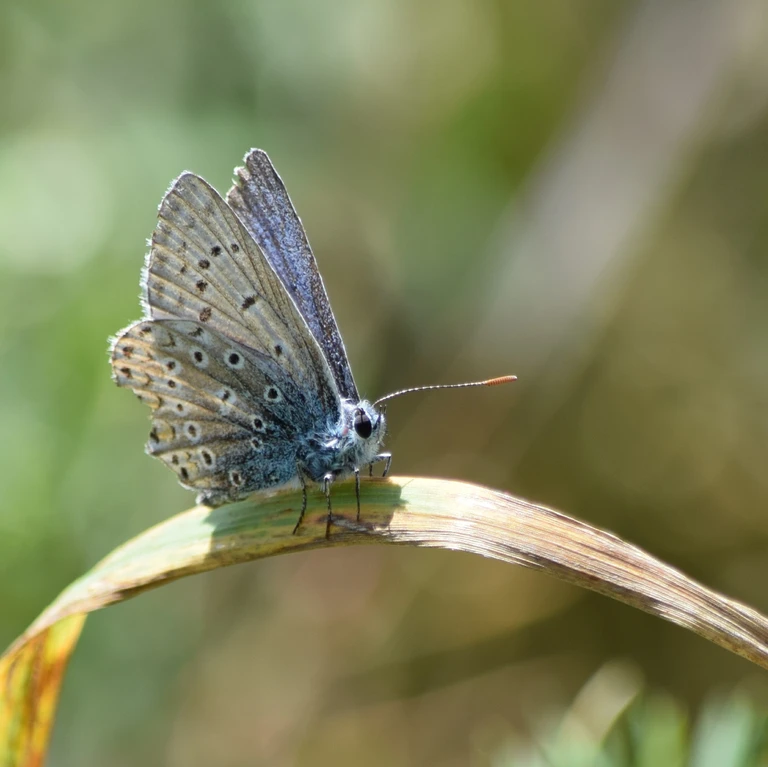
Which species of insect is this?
Polyommatus icarus
